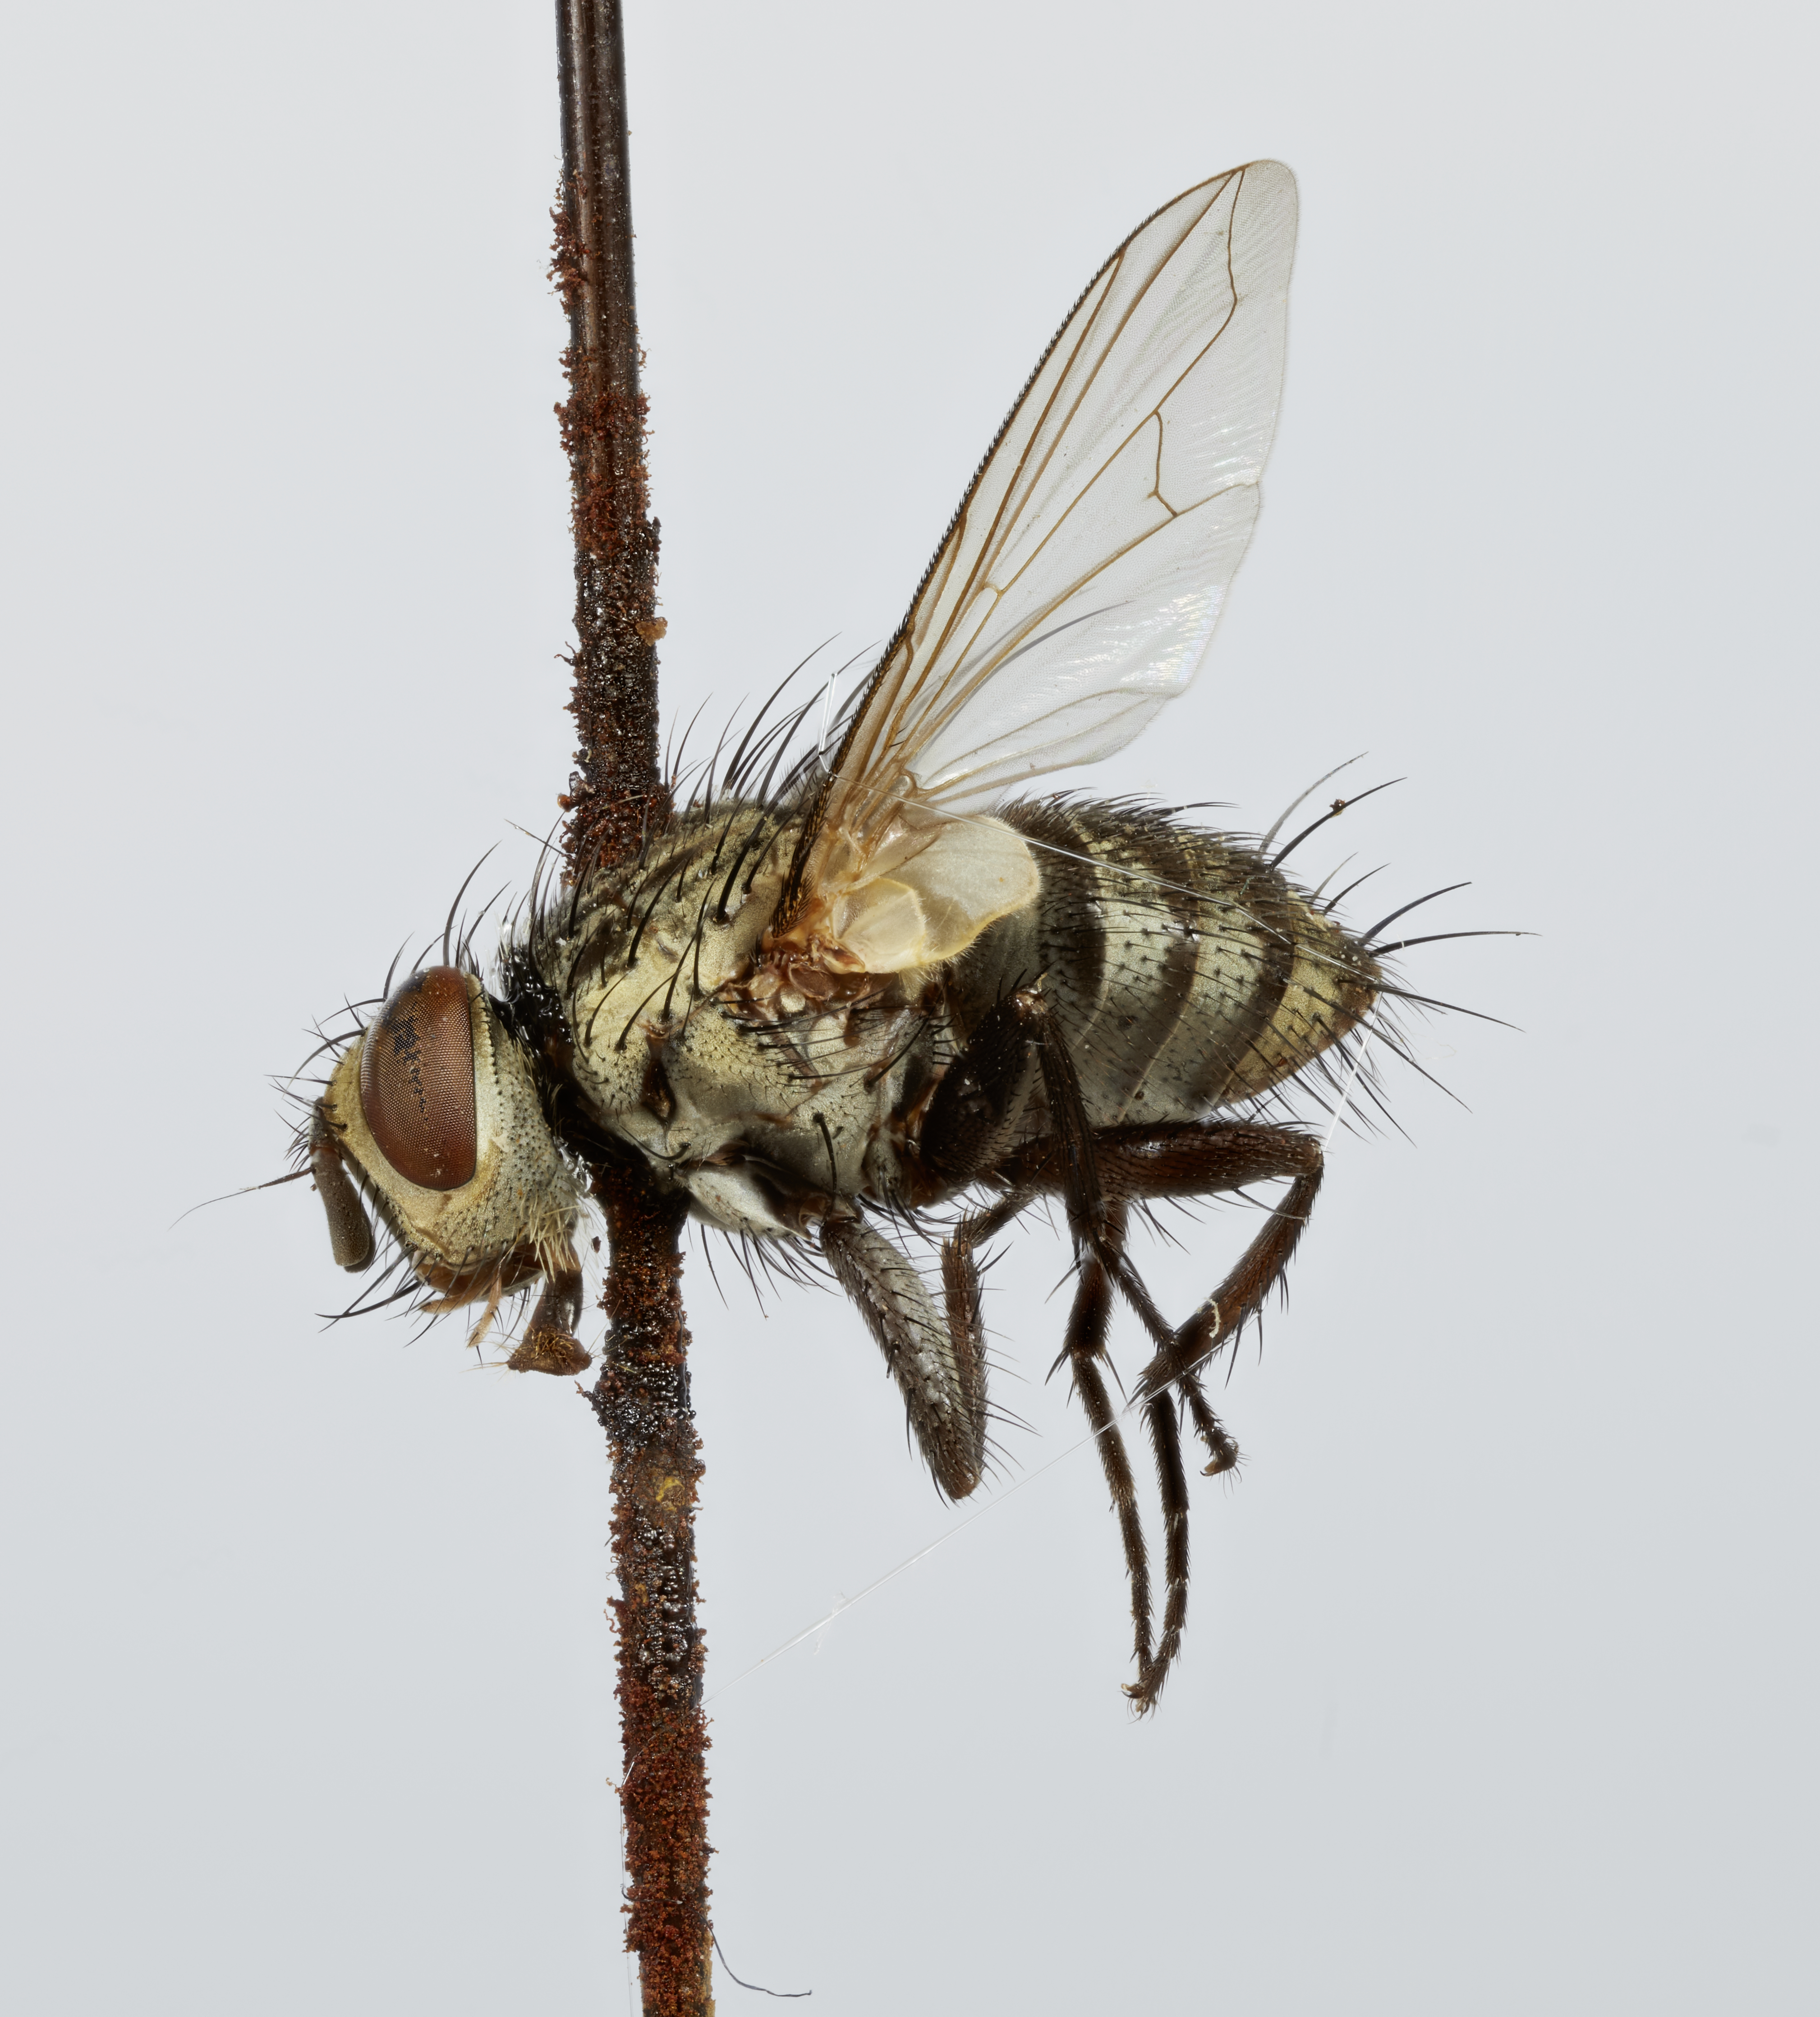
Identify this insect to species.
Eucelatoria montana
